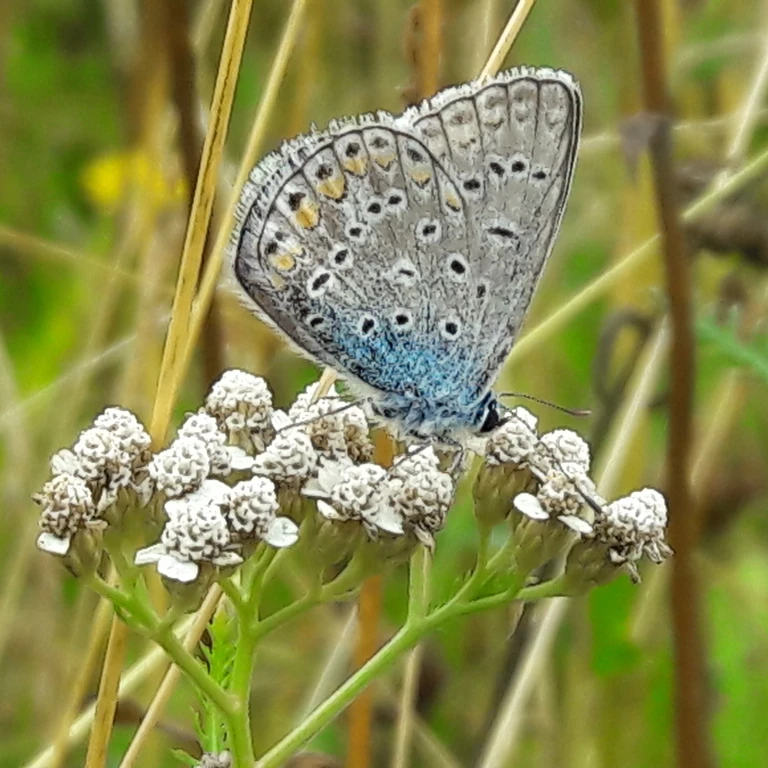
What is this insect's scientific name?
Polyommatus icarus
